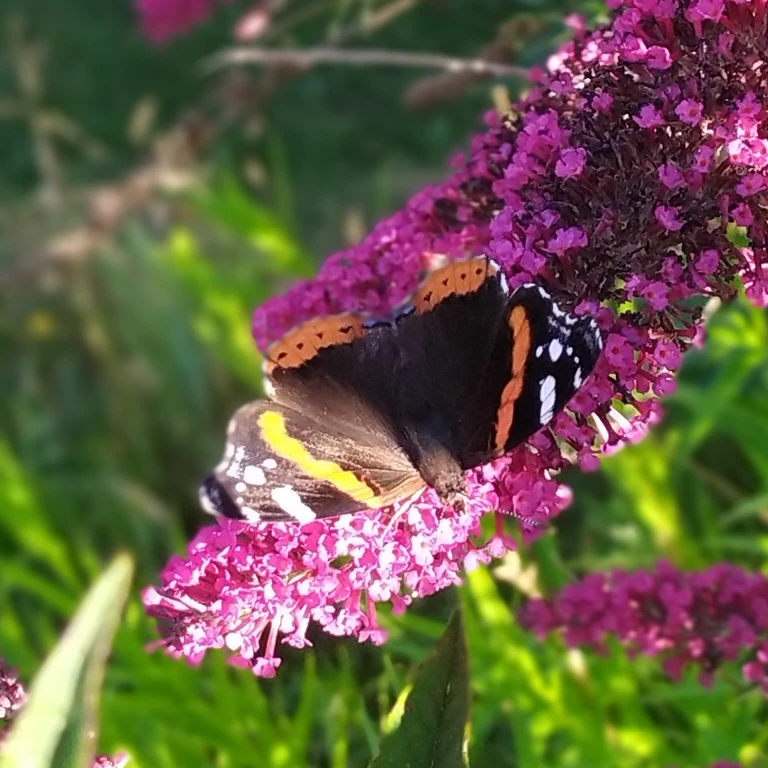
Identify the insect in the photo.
Vanessa atalanta
